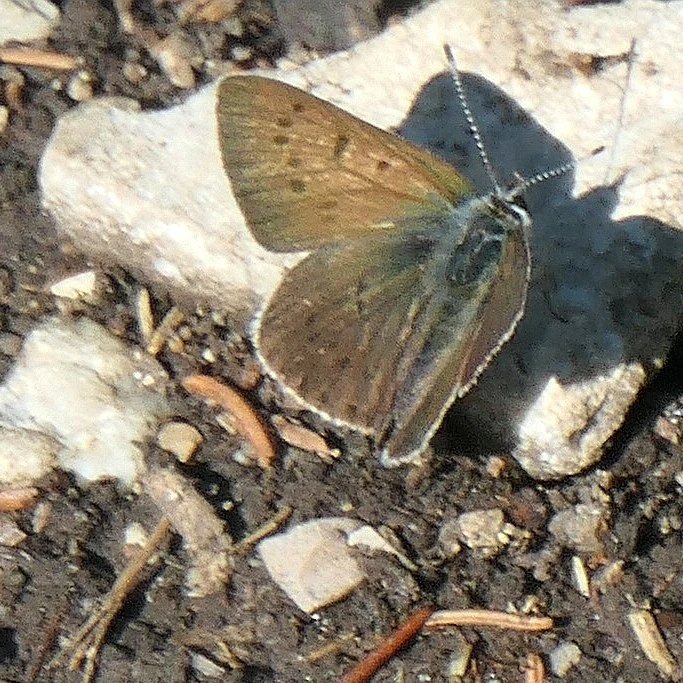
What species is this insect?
Lycaena tityrus (also Loweia tityrus)
